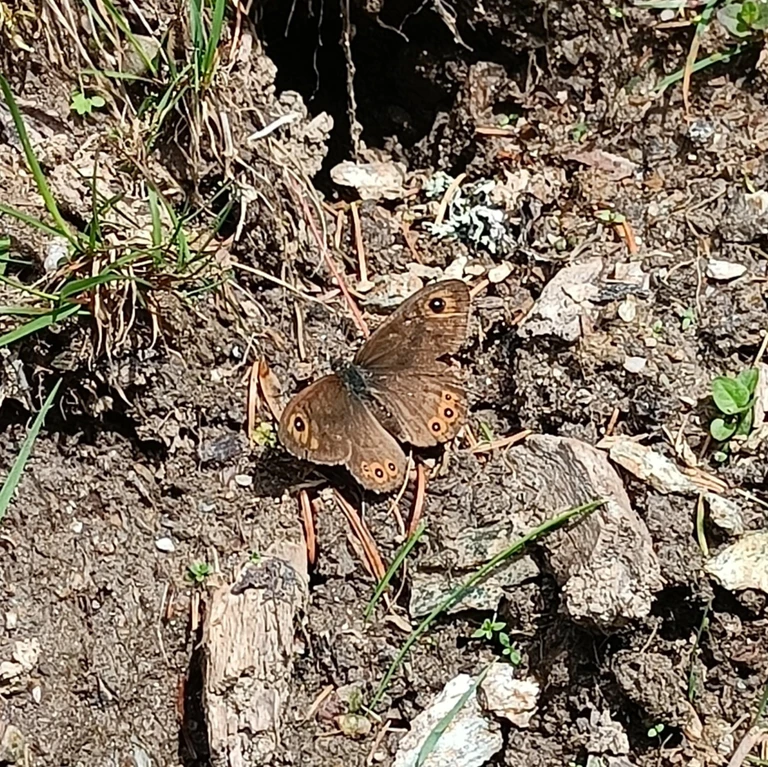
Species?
Lasiommata petropolitana (also Pararge petropolitana)
